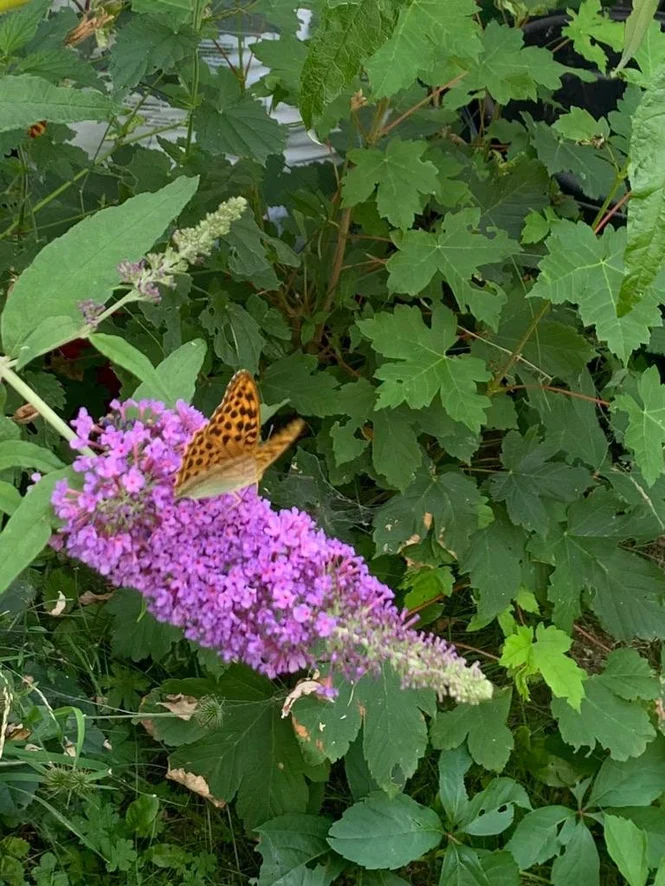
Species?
Argynnis paphia
